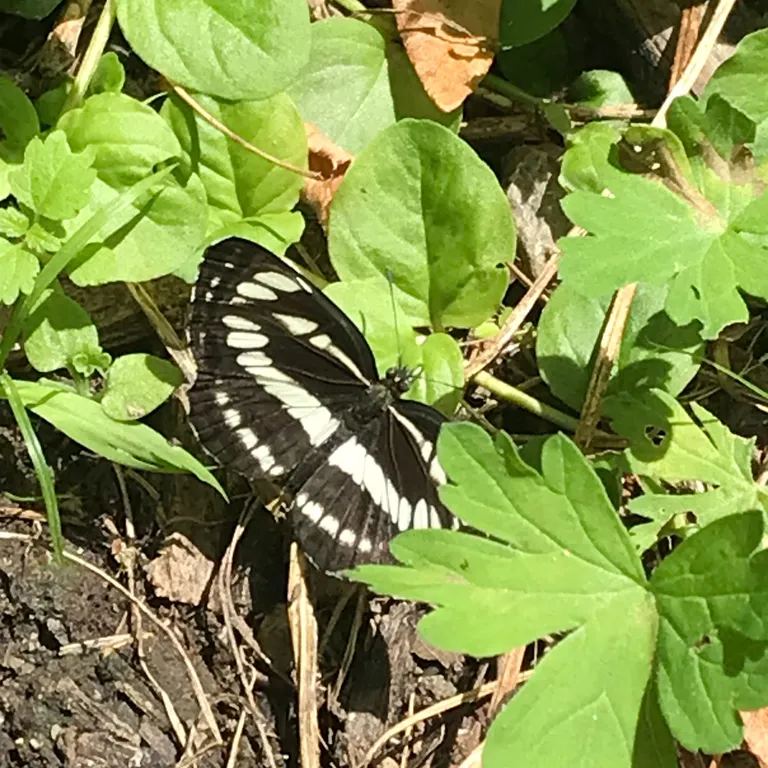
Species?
Neptis sappho
